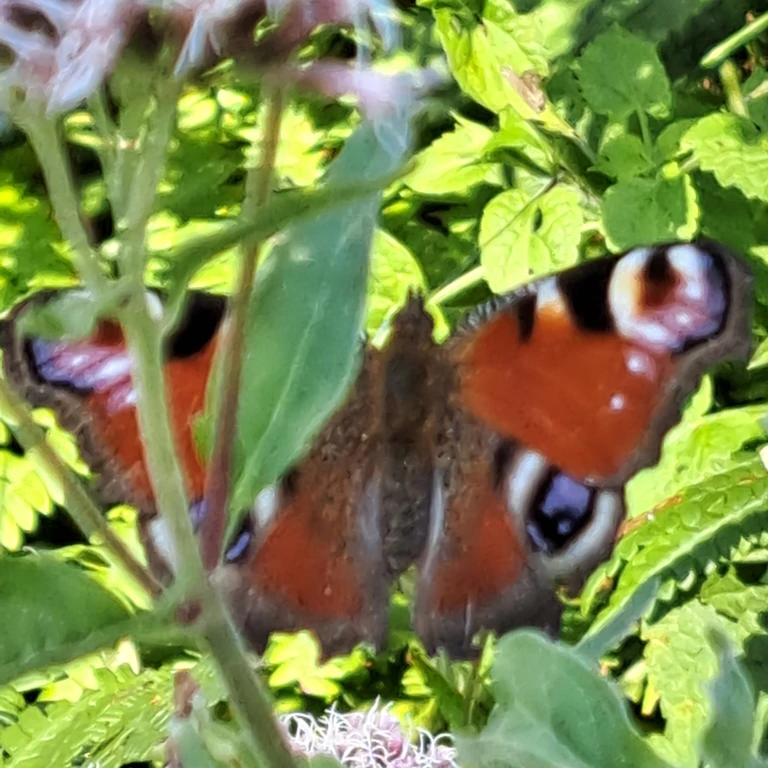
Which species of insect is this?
Aglais io
